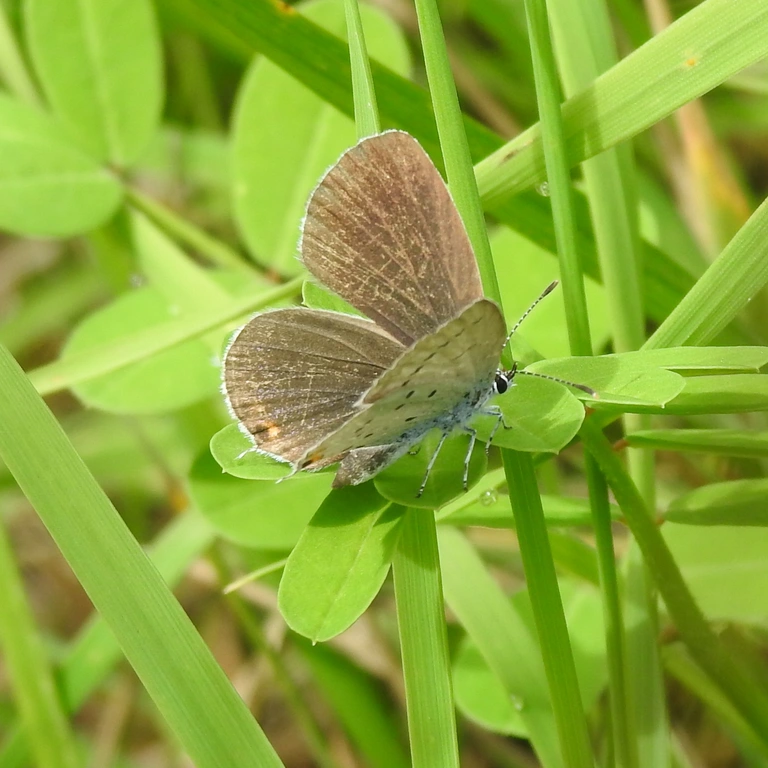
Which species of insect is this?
Cupido argiades (also Elkalyce argiades)
